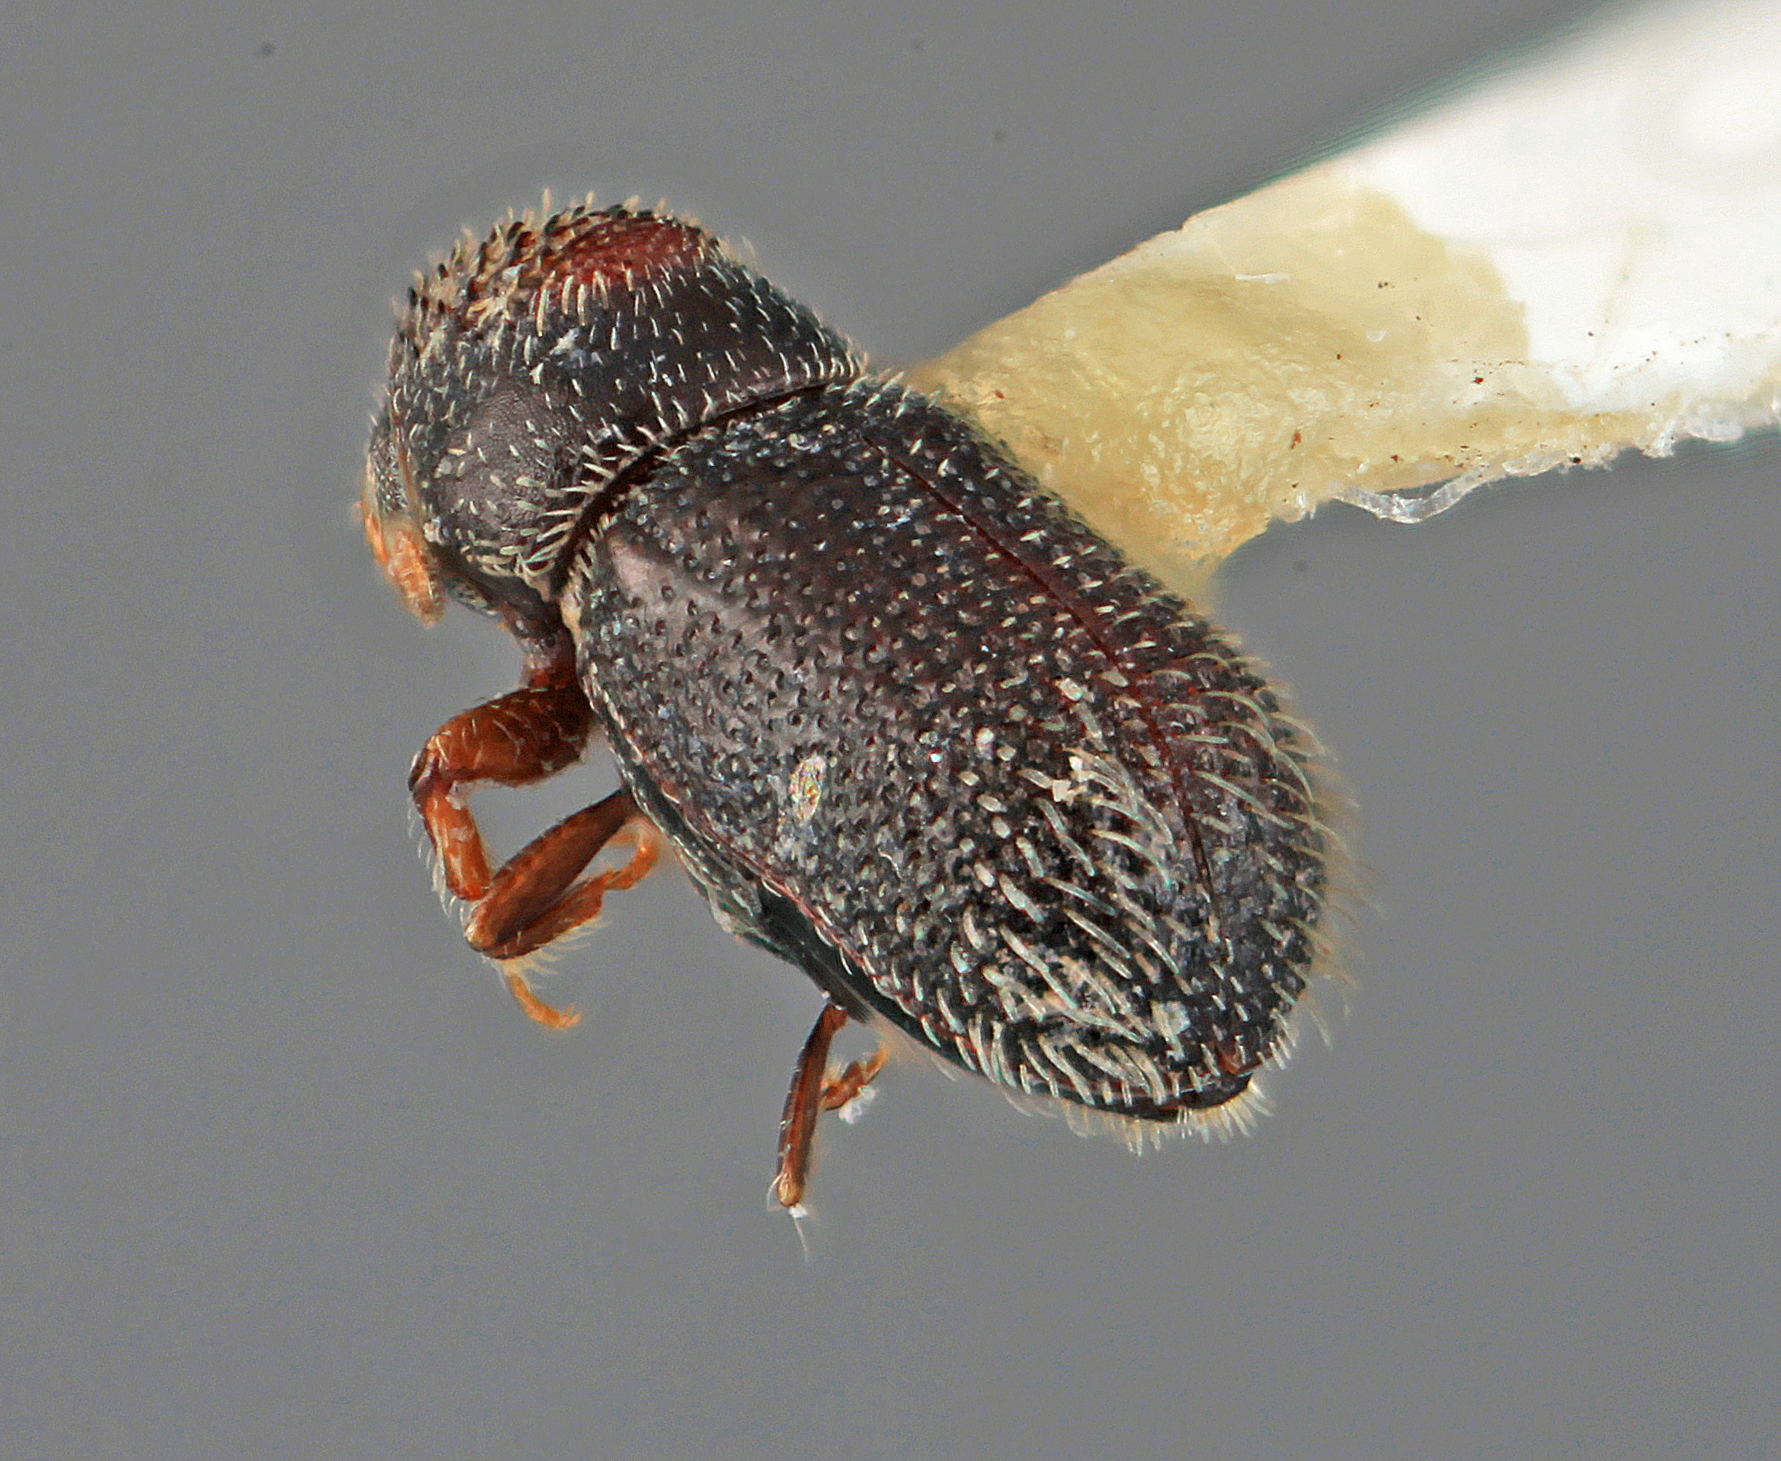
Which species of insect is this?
Pseudothysanoes tenellus
